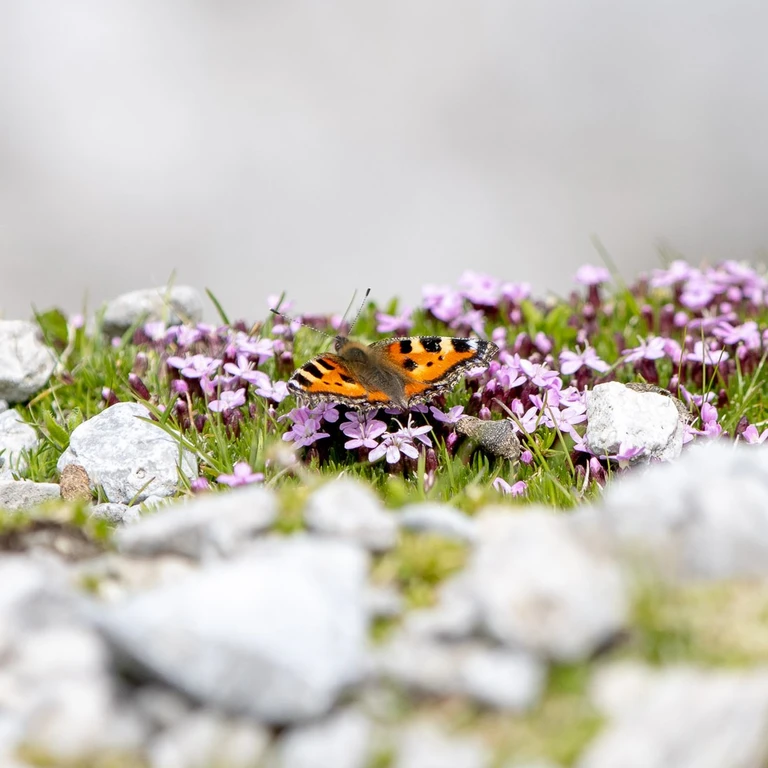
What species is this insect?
Aglais urticae
